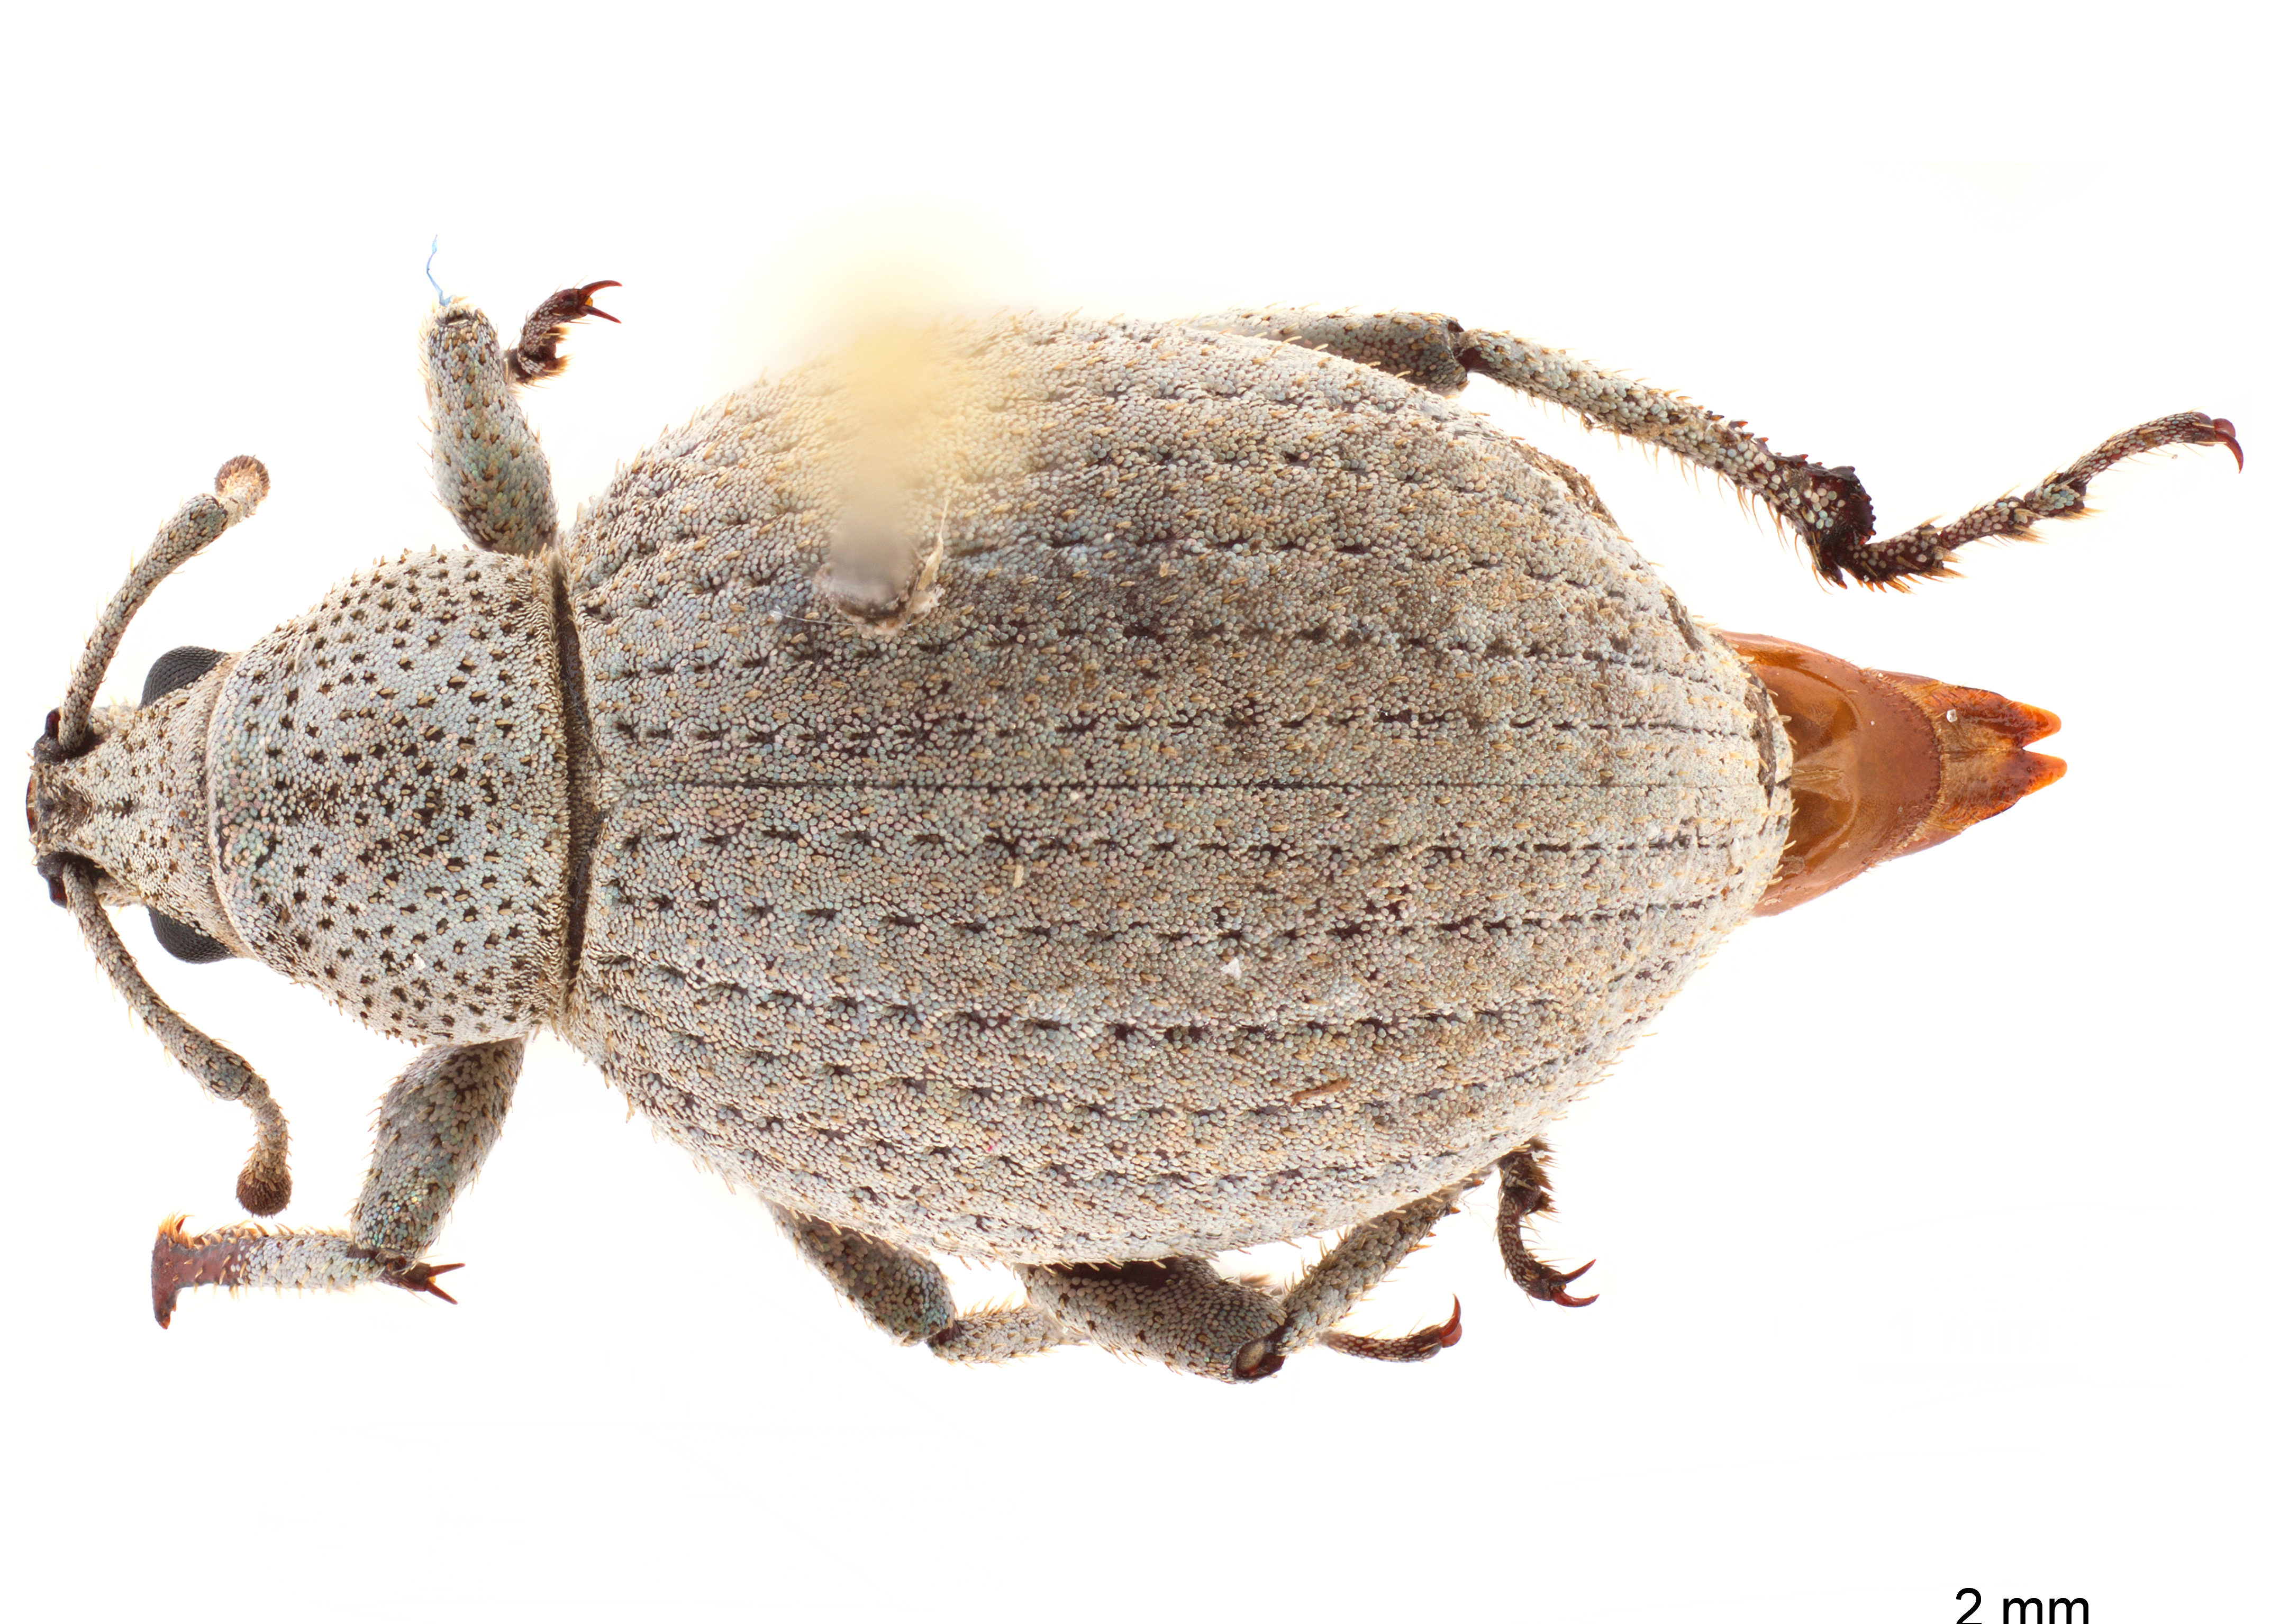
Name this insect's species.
Agraphus bellicus
